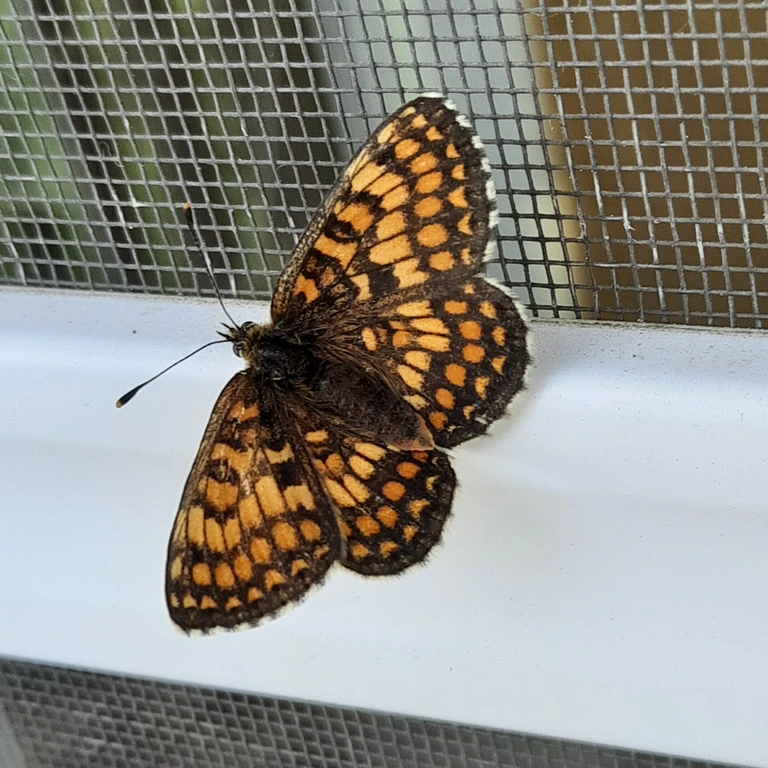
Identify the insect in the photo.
Melitaea athalia
